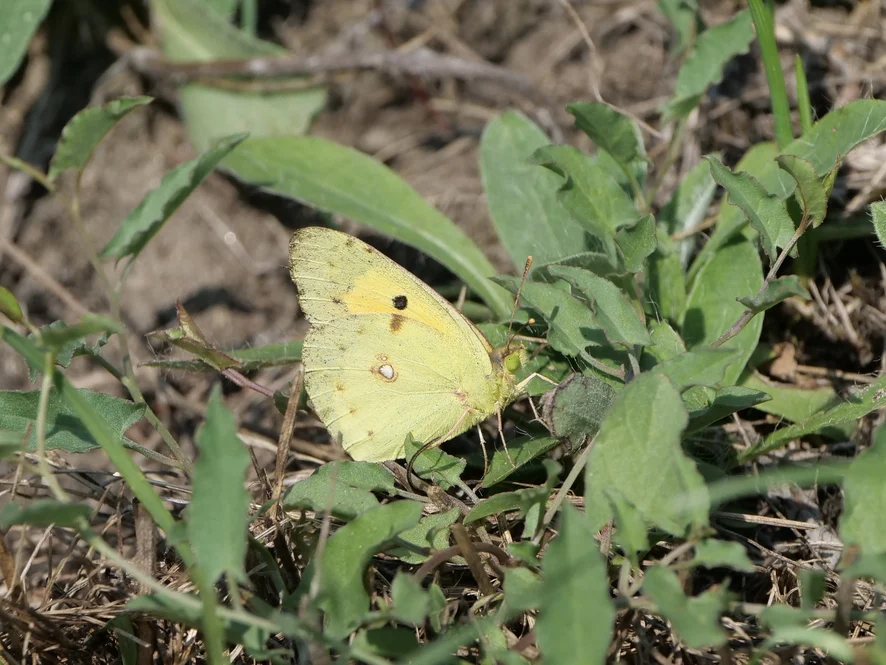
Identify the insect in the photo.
Colias croceus
